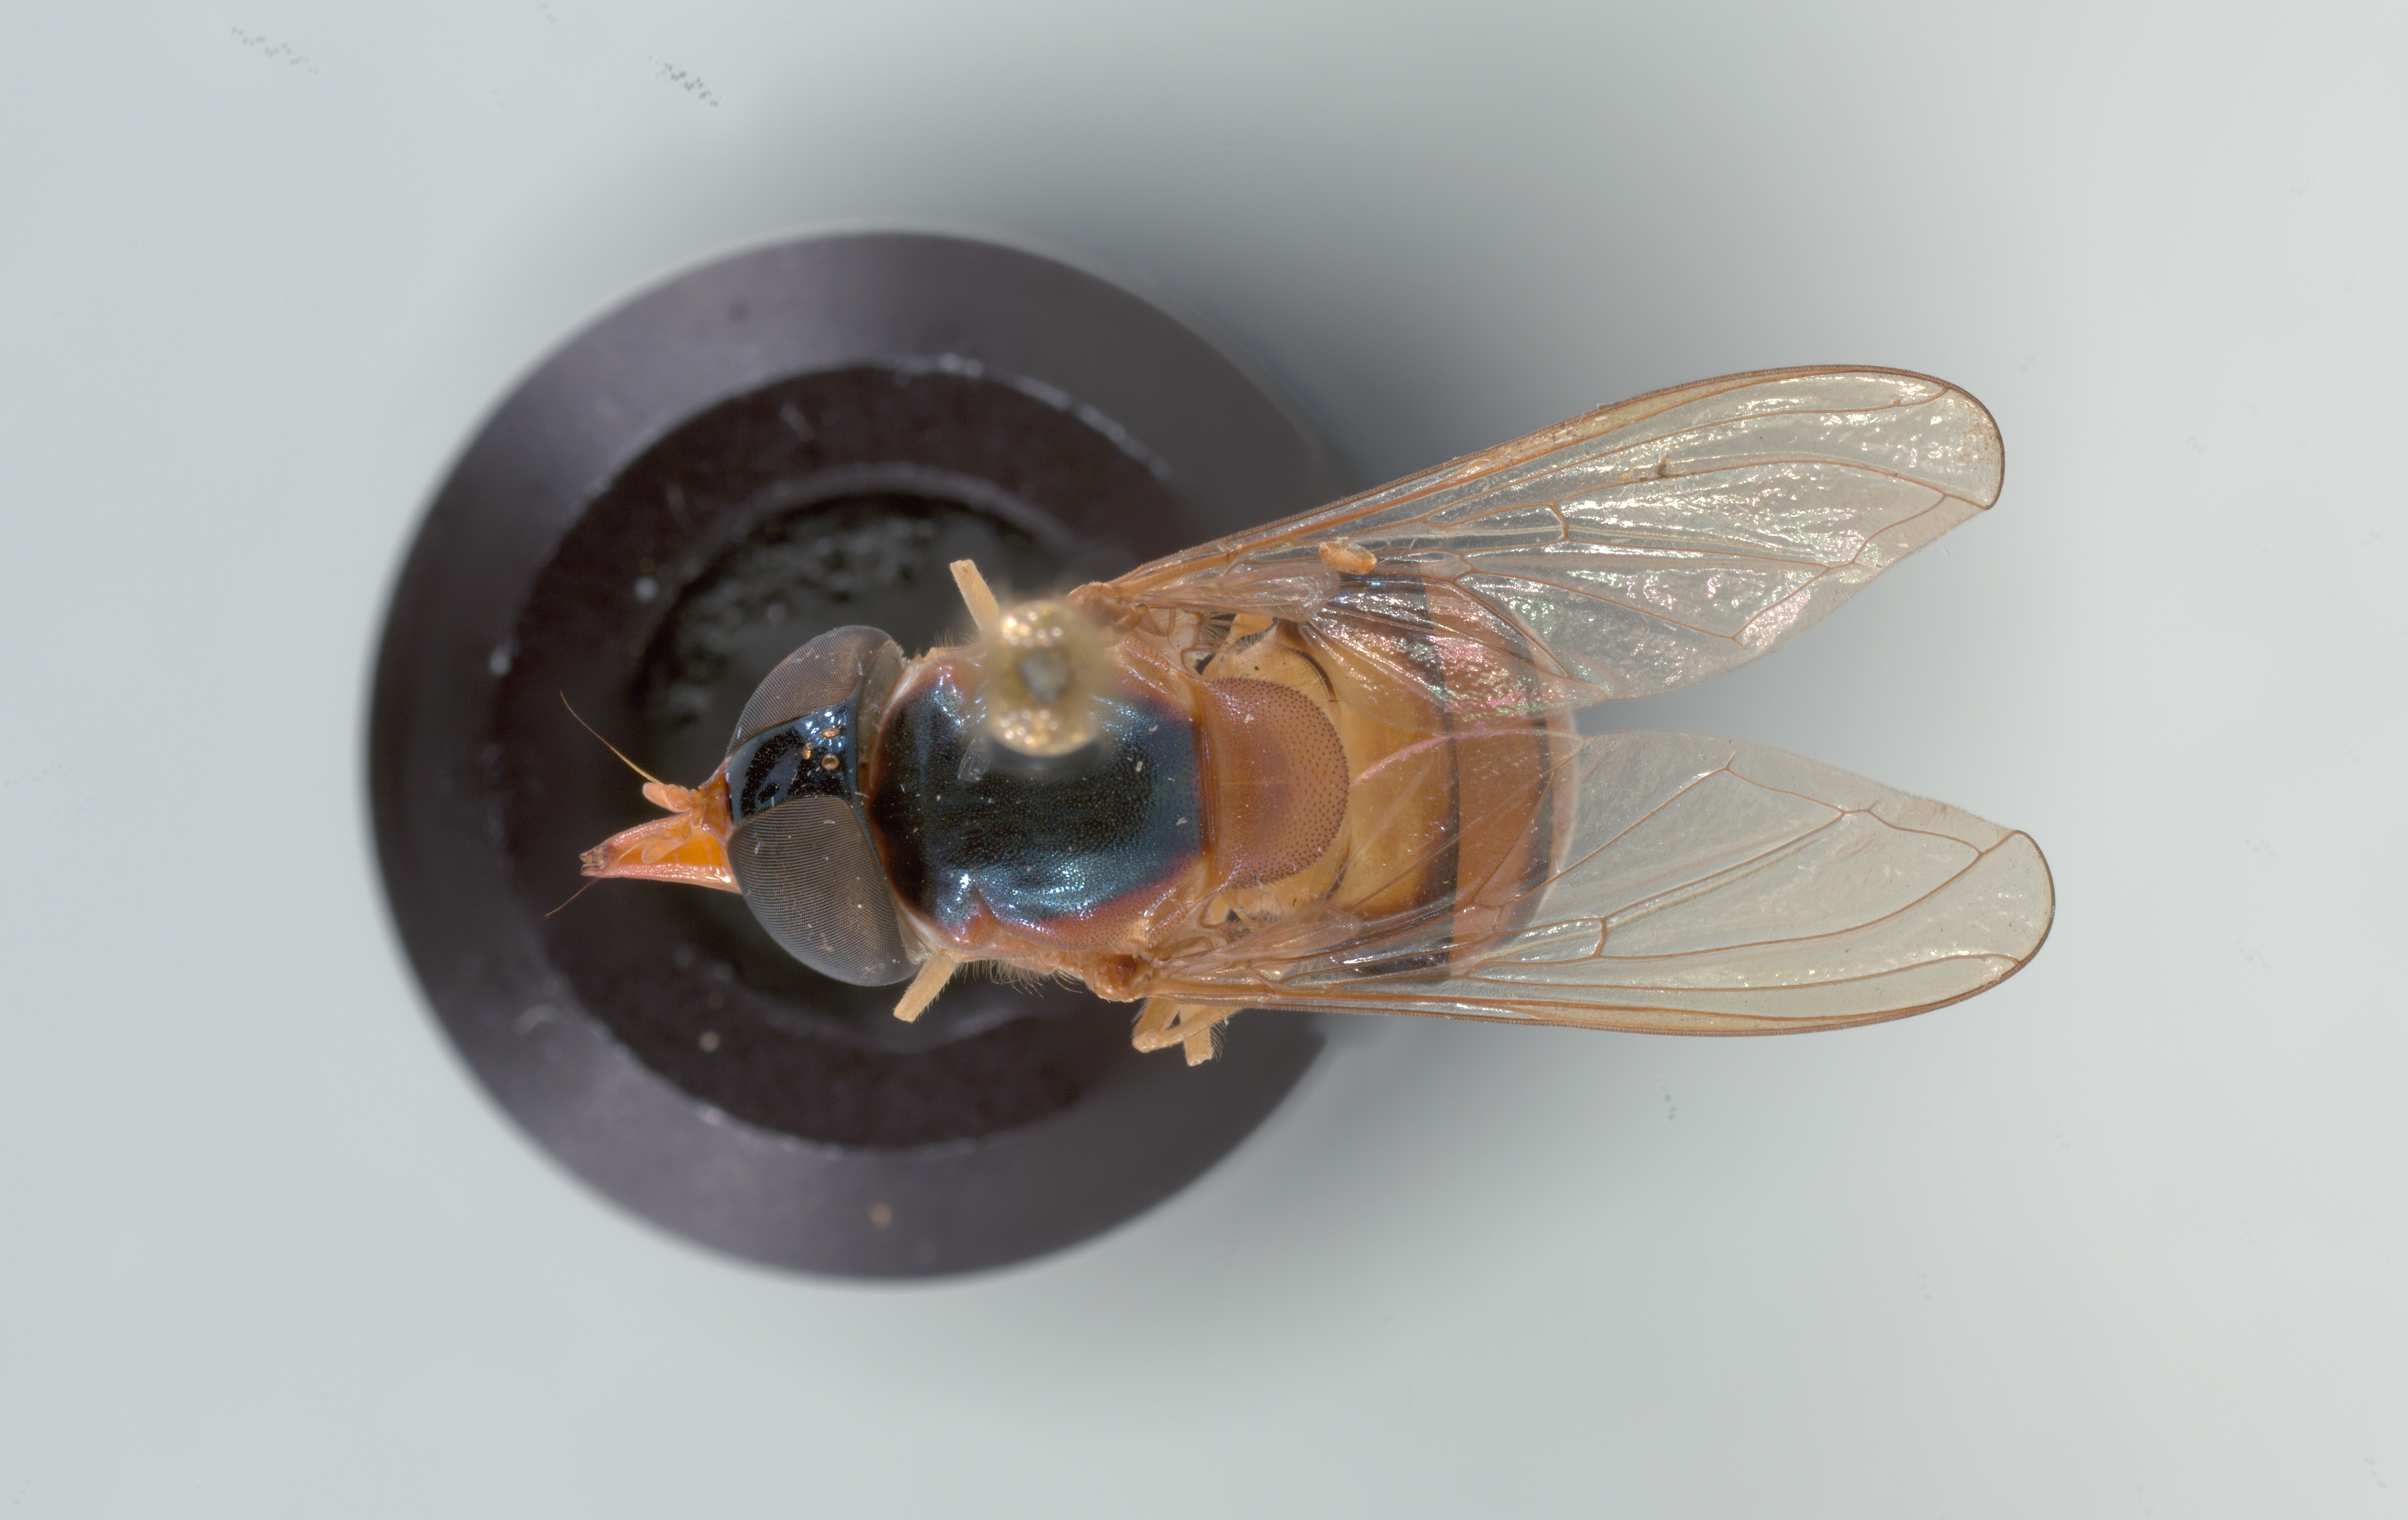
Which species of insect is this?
Rhingia pellucens
